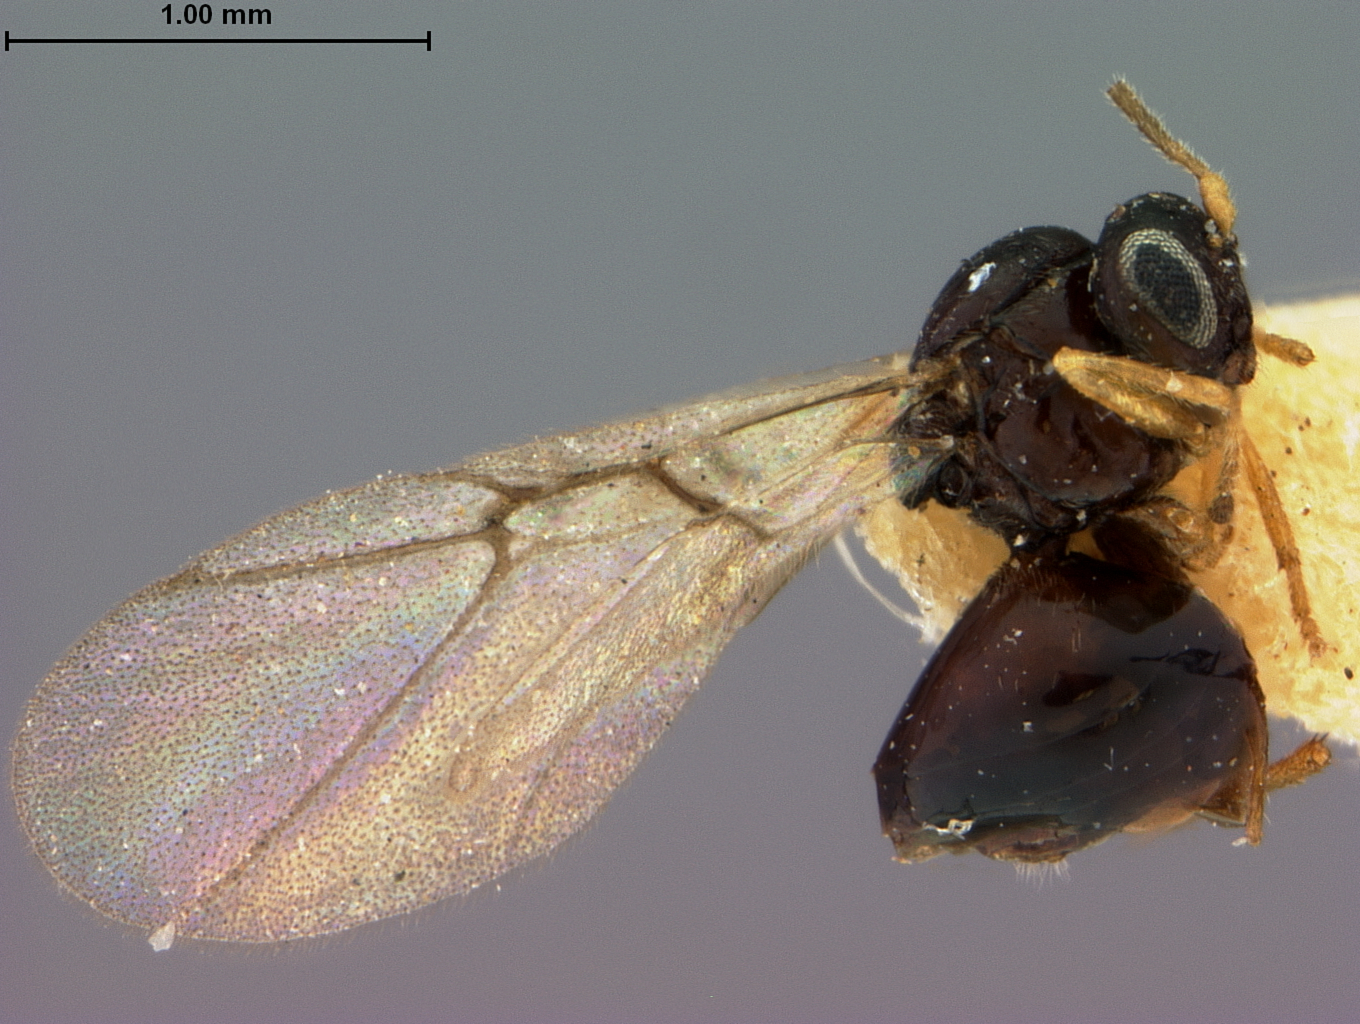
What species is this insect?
Liodora dumosae
